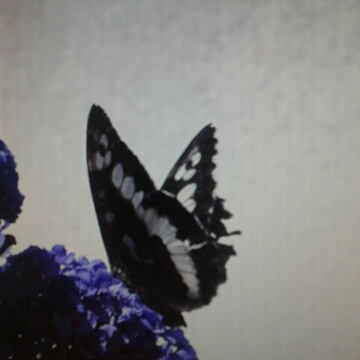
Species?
Brintesia circe
